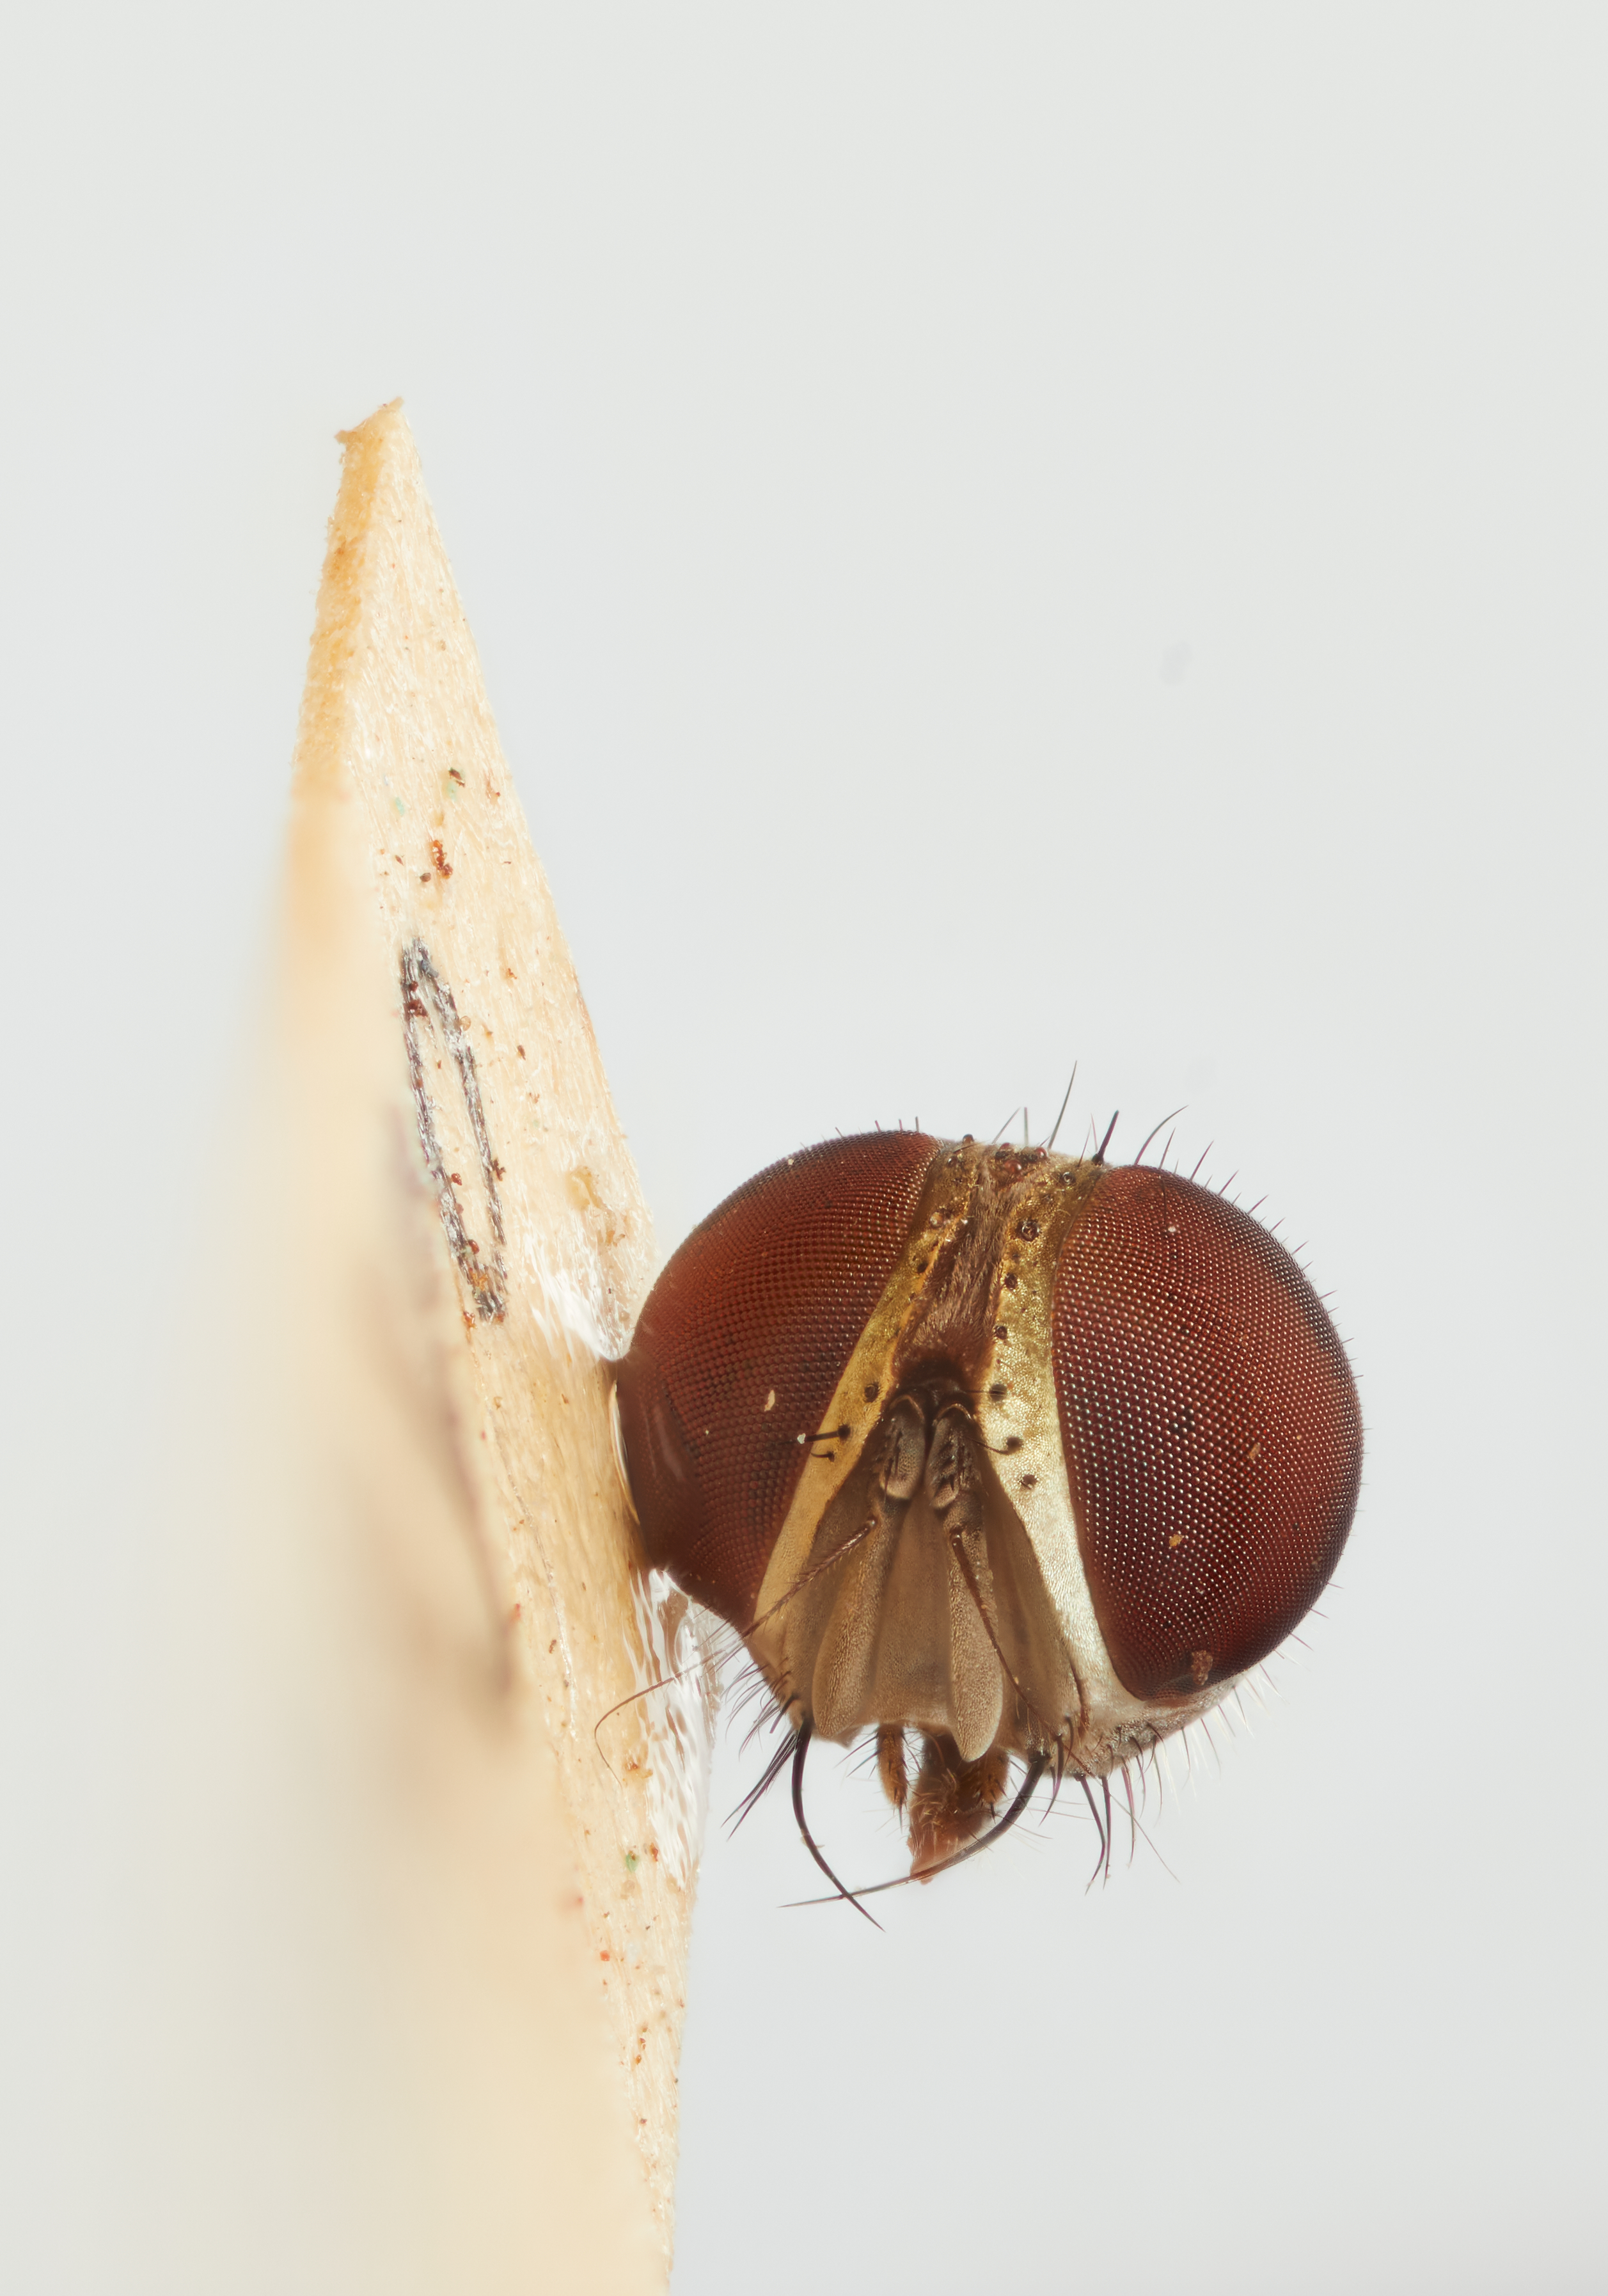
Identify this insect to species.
Chaquimayoia plumosula
